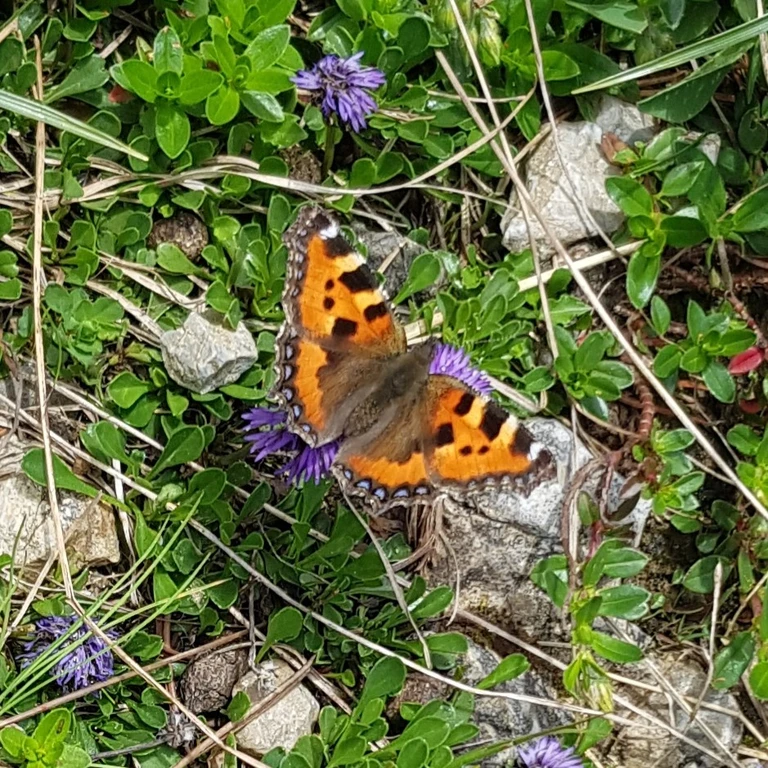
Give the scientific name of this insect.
Aglais urticae
